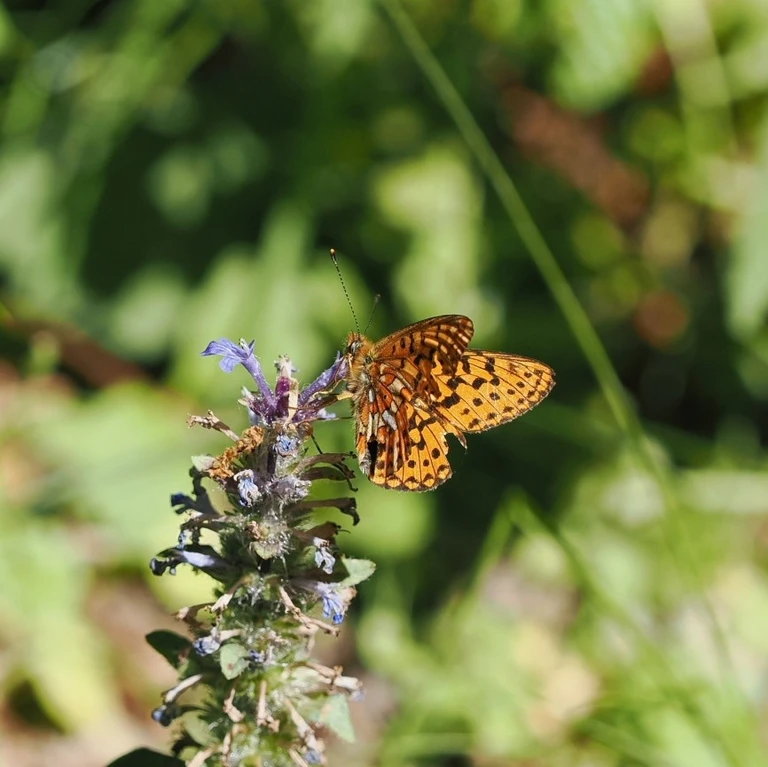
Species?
Boloria euphrosyne (also Clossiana euphrosyne)
